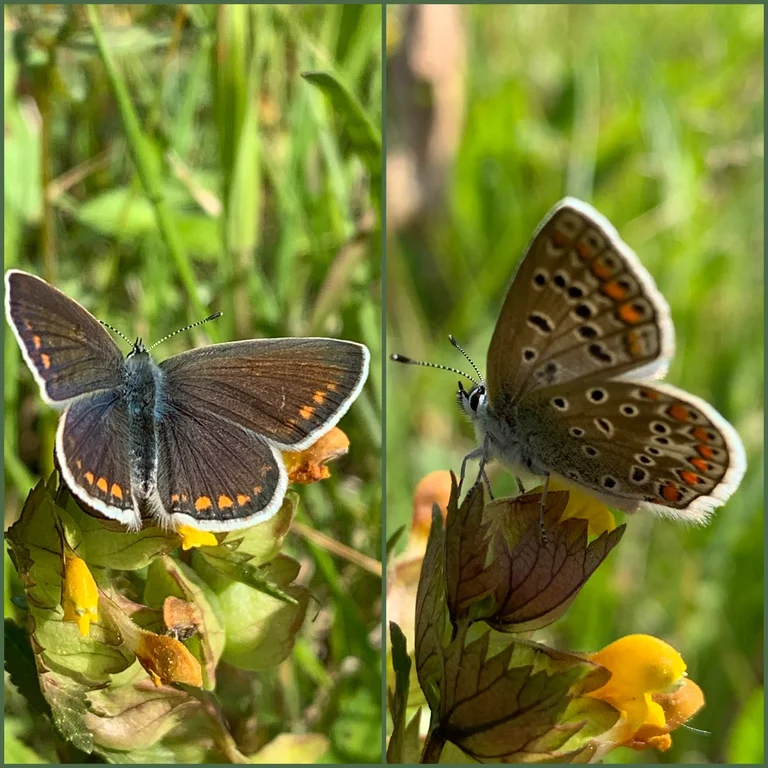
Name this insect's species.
Polyommatus icarus
